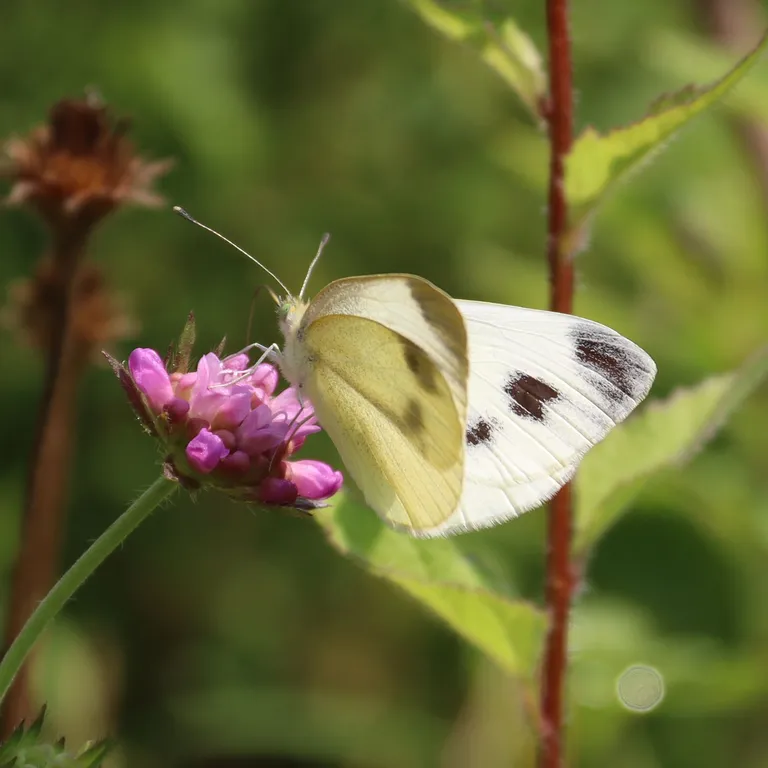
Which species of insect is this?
Pieris mannii
